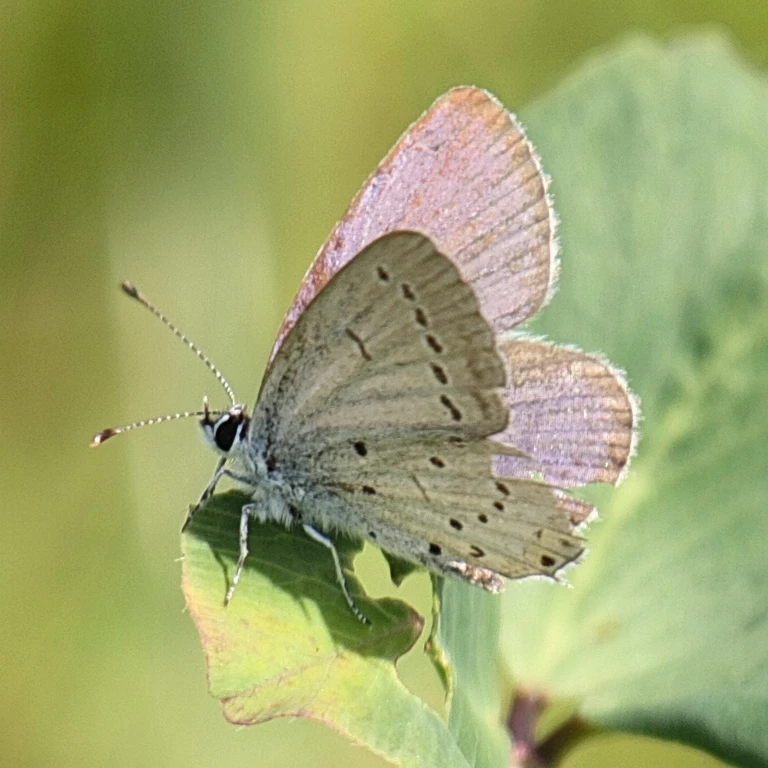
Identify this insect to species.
Cupido argiades (also Elkalyce argiades)
